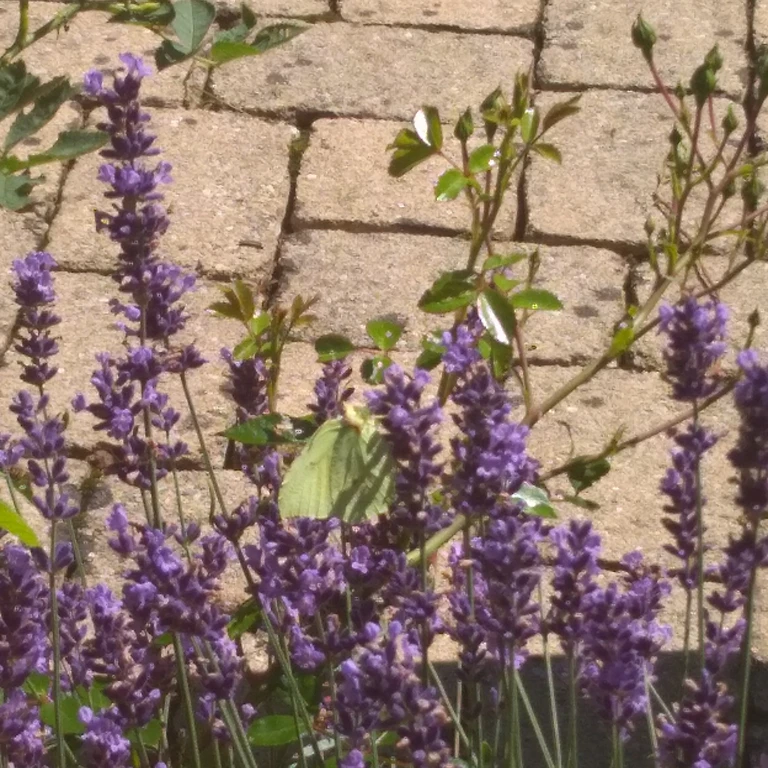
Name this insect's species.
Gonepteryx rhamni
